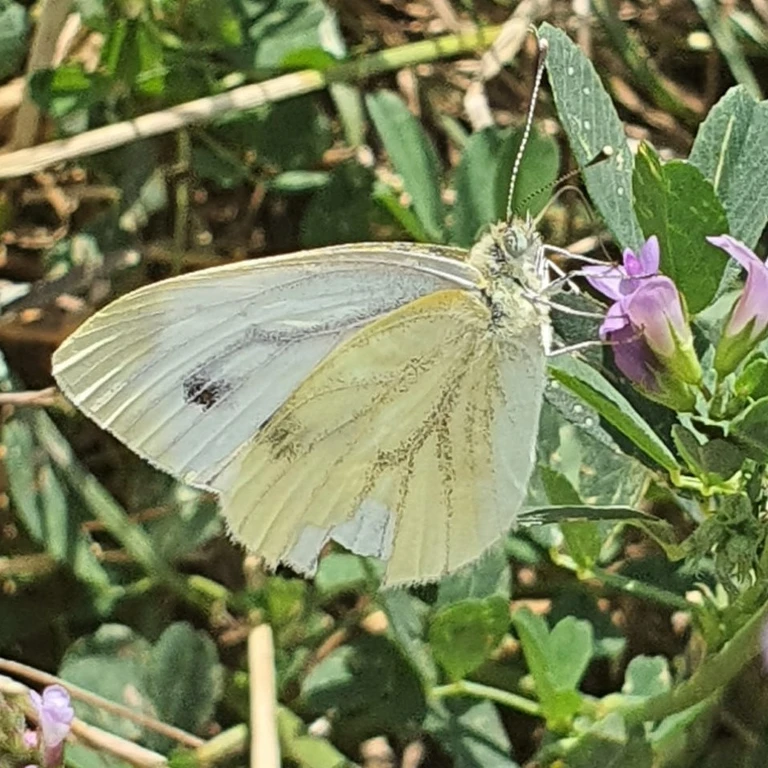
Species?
Pieris napi
